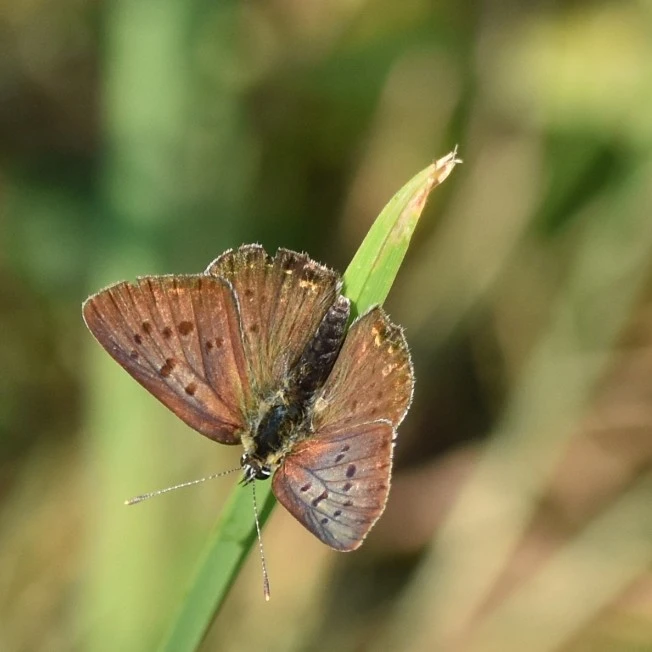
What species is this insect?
Lycaena tityrus (also Loweia tityrus)
